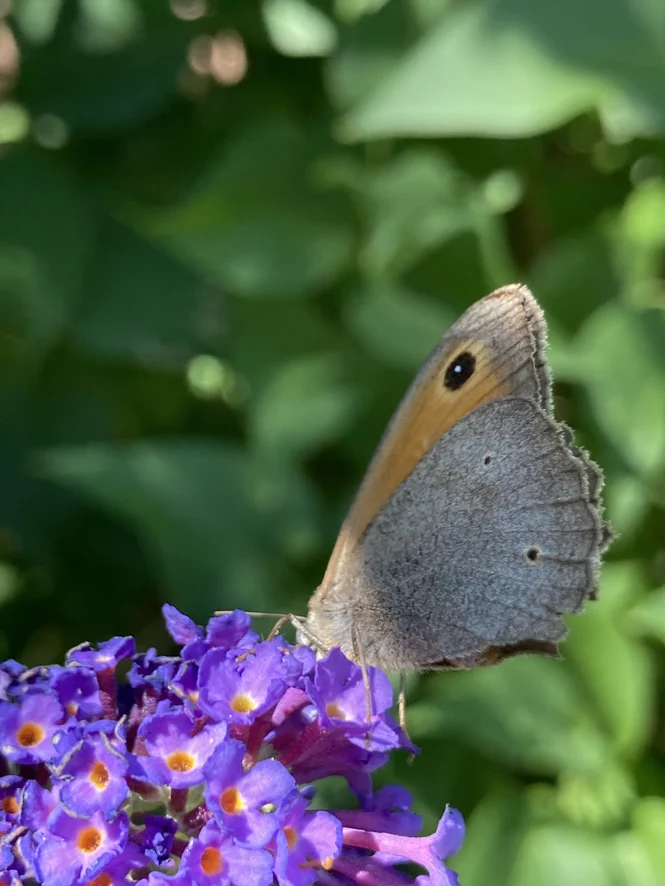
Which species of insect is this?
Maniola jurtina
